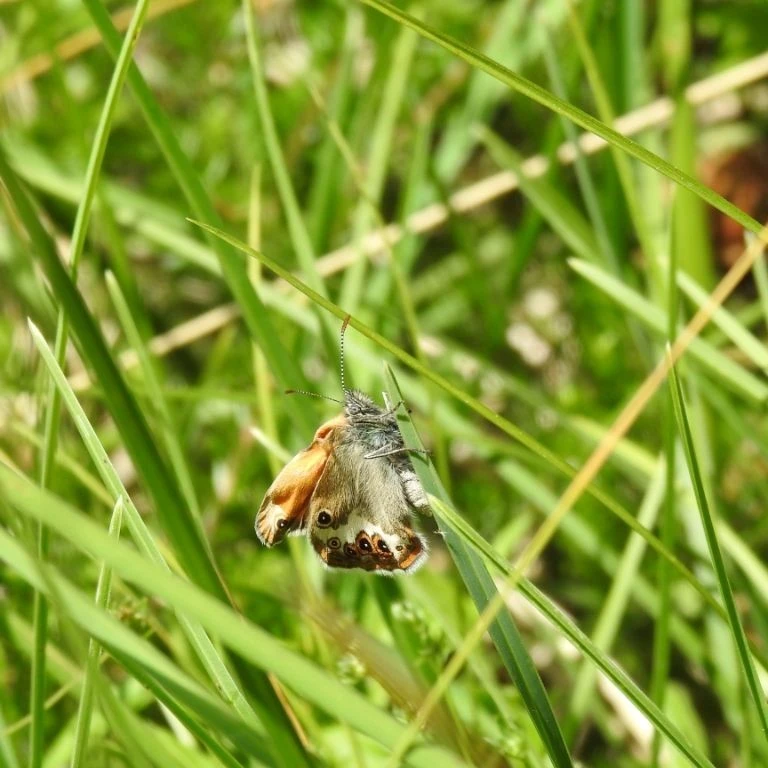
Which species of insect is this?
Coenonympha arcania
